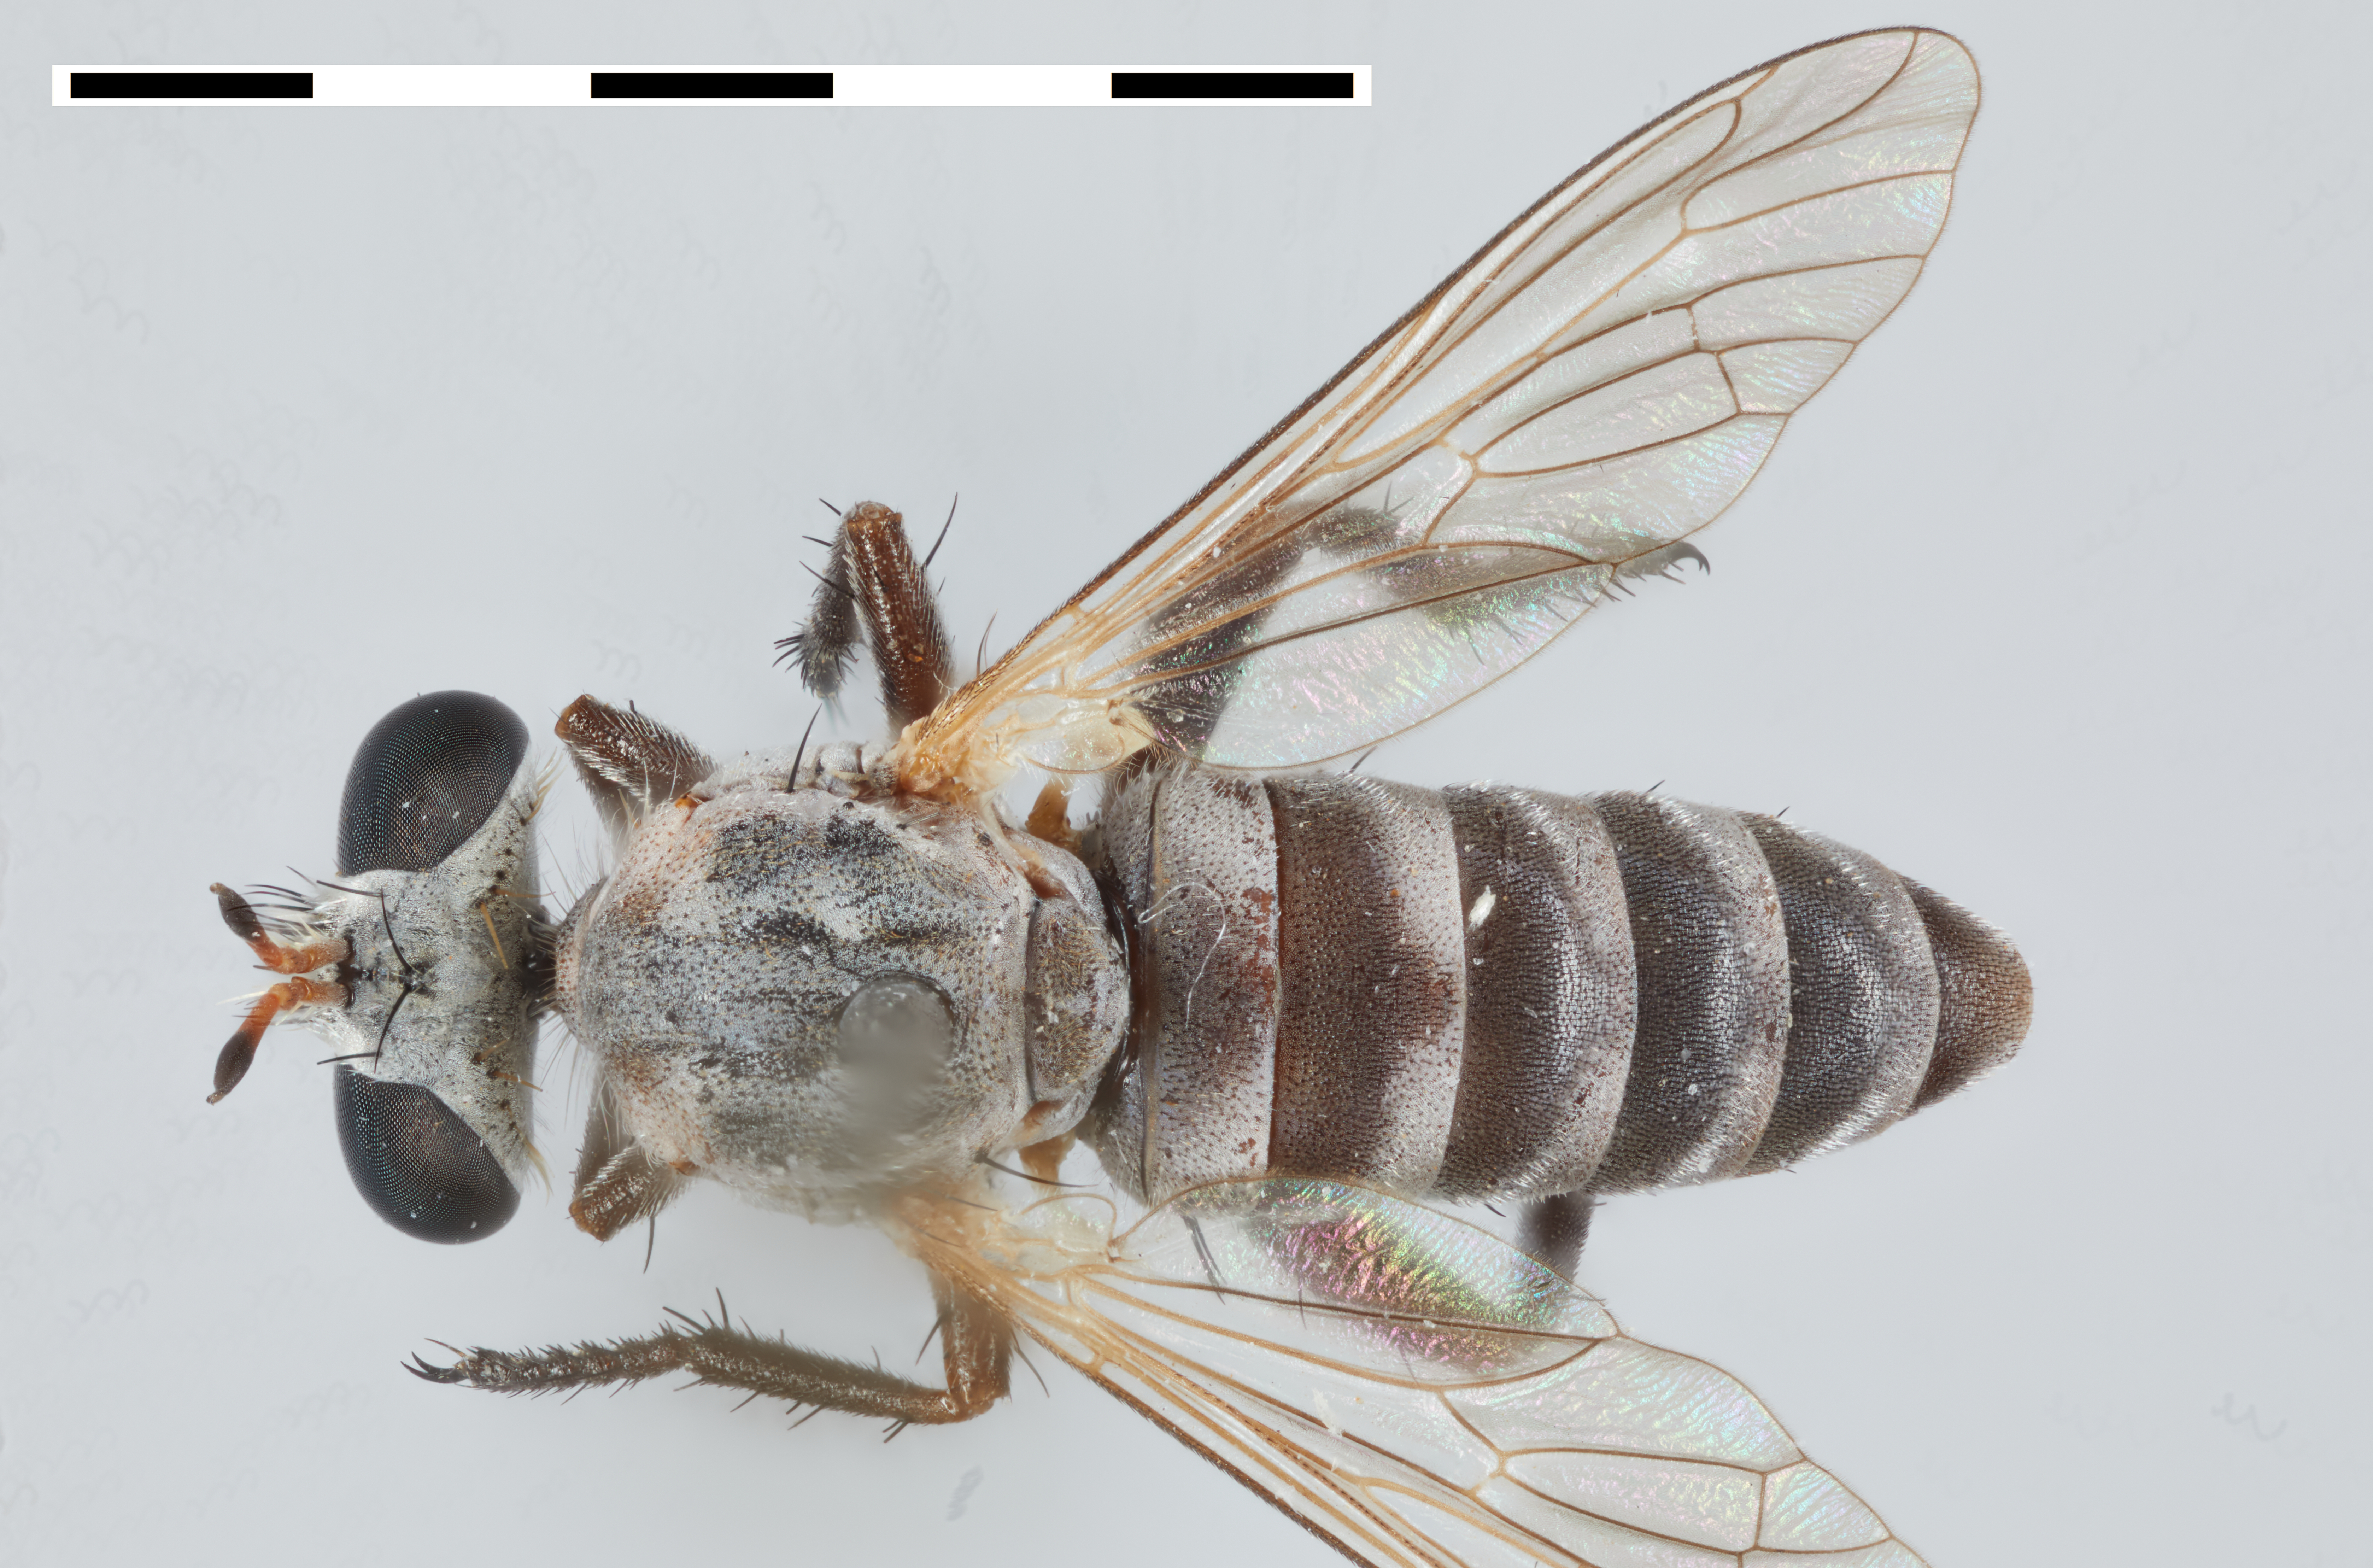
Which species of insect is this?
Anypodetus fasciatus
